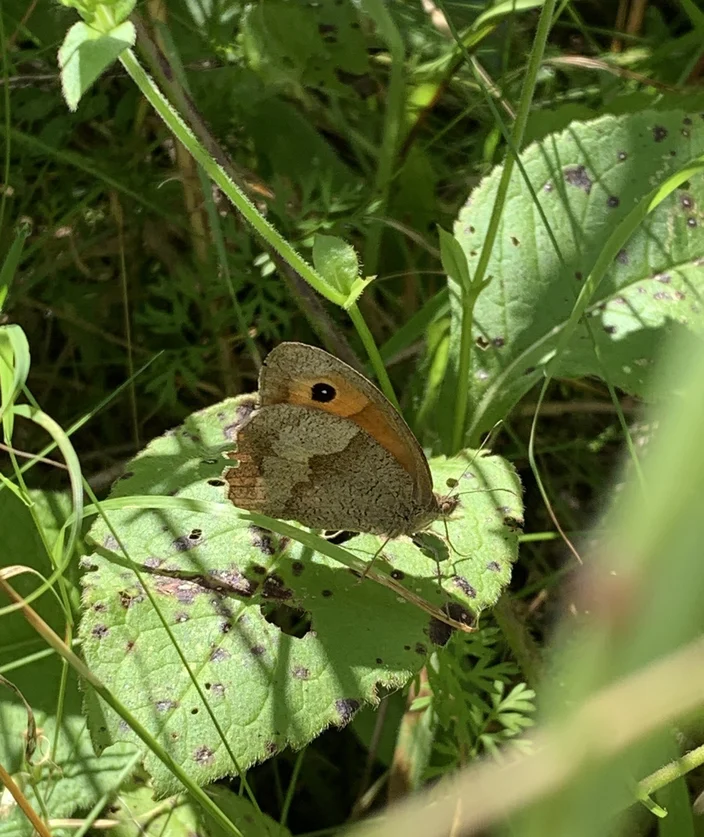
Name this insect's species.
Maniola jurtina
